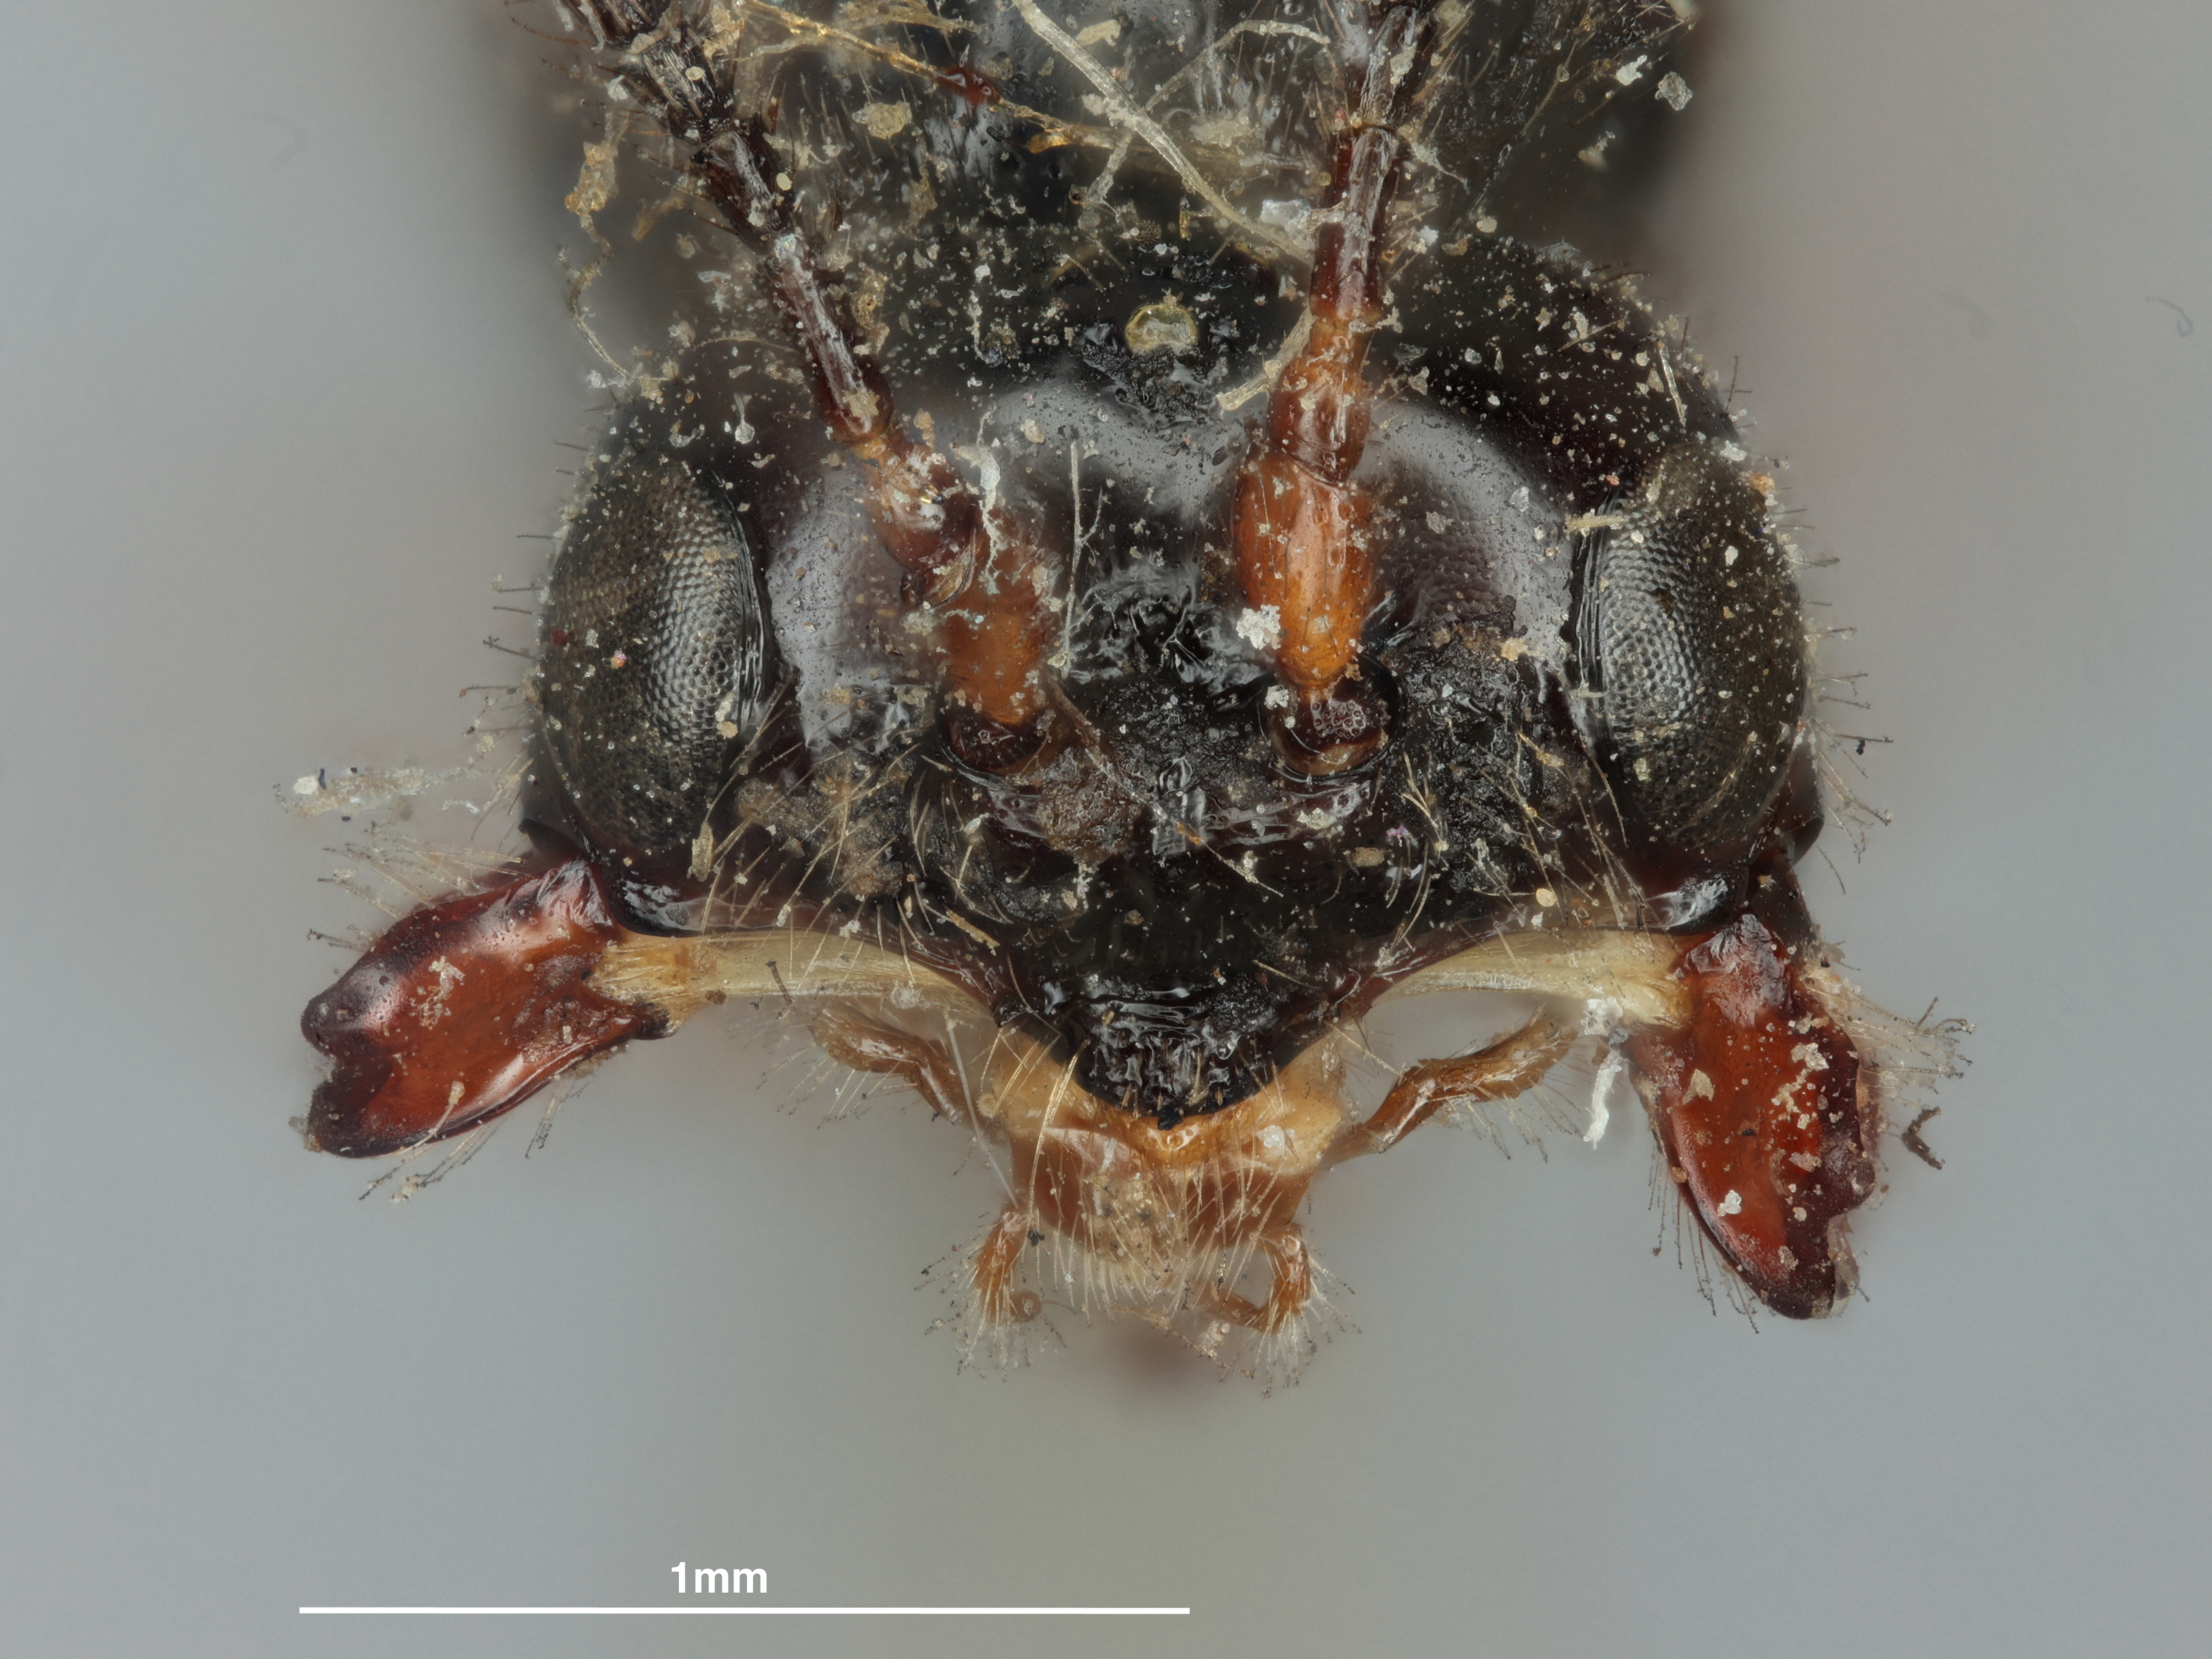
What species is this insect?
Alysia fossulata
